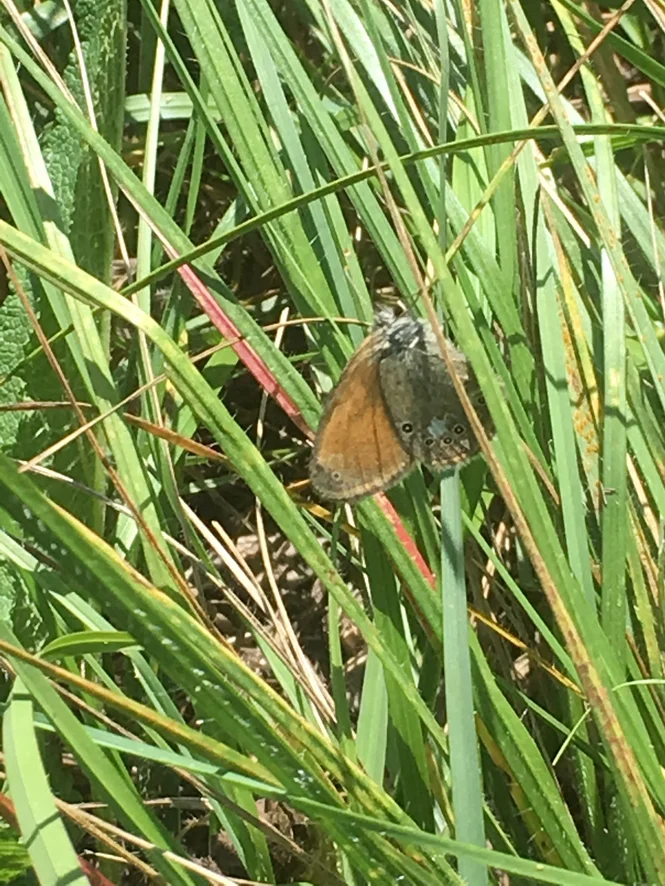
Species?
Coenonympha glycerion (also Coenonympha iphis)
